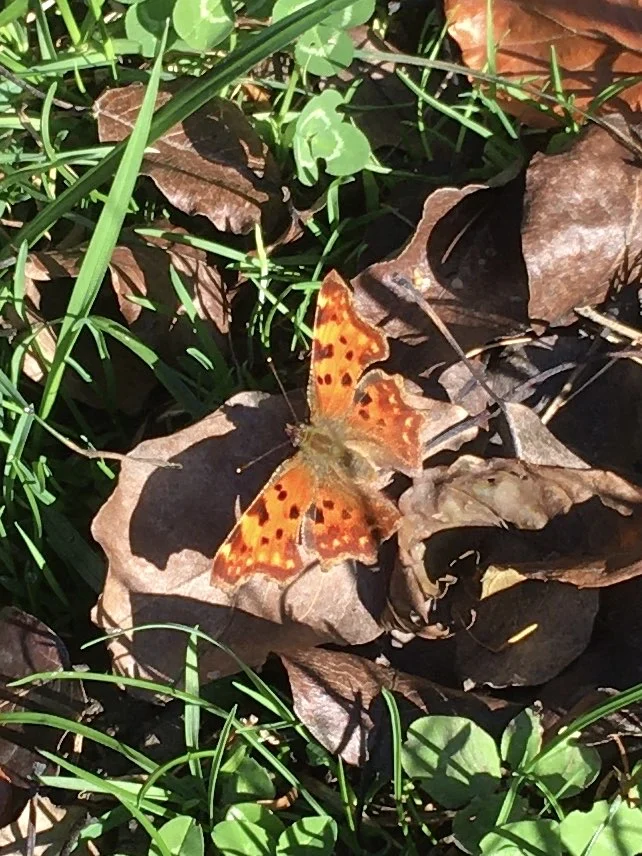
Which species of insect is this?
Polygonia c-album
